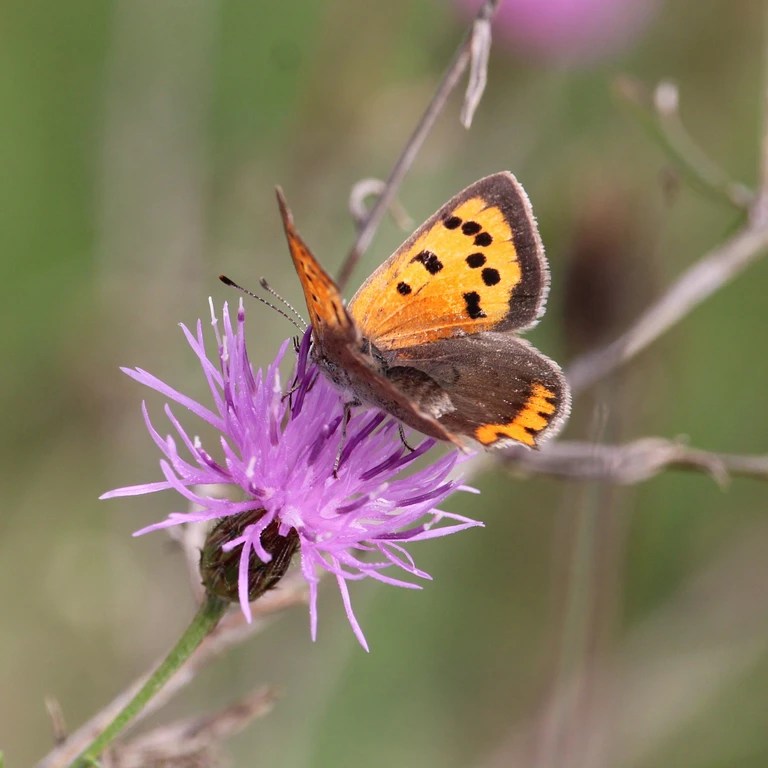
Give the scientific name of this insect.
Lycaena phlaeas
